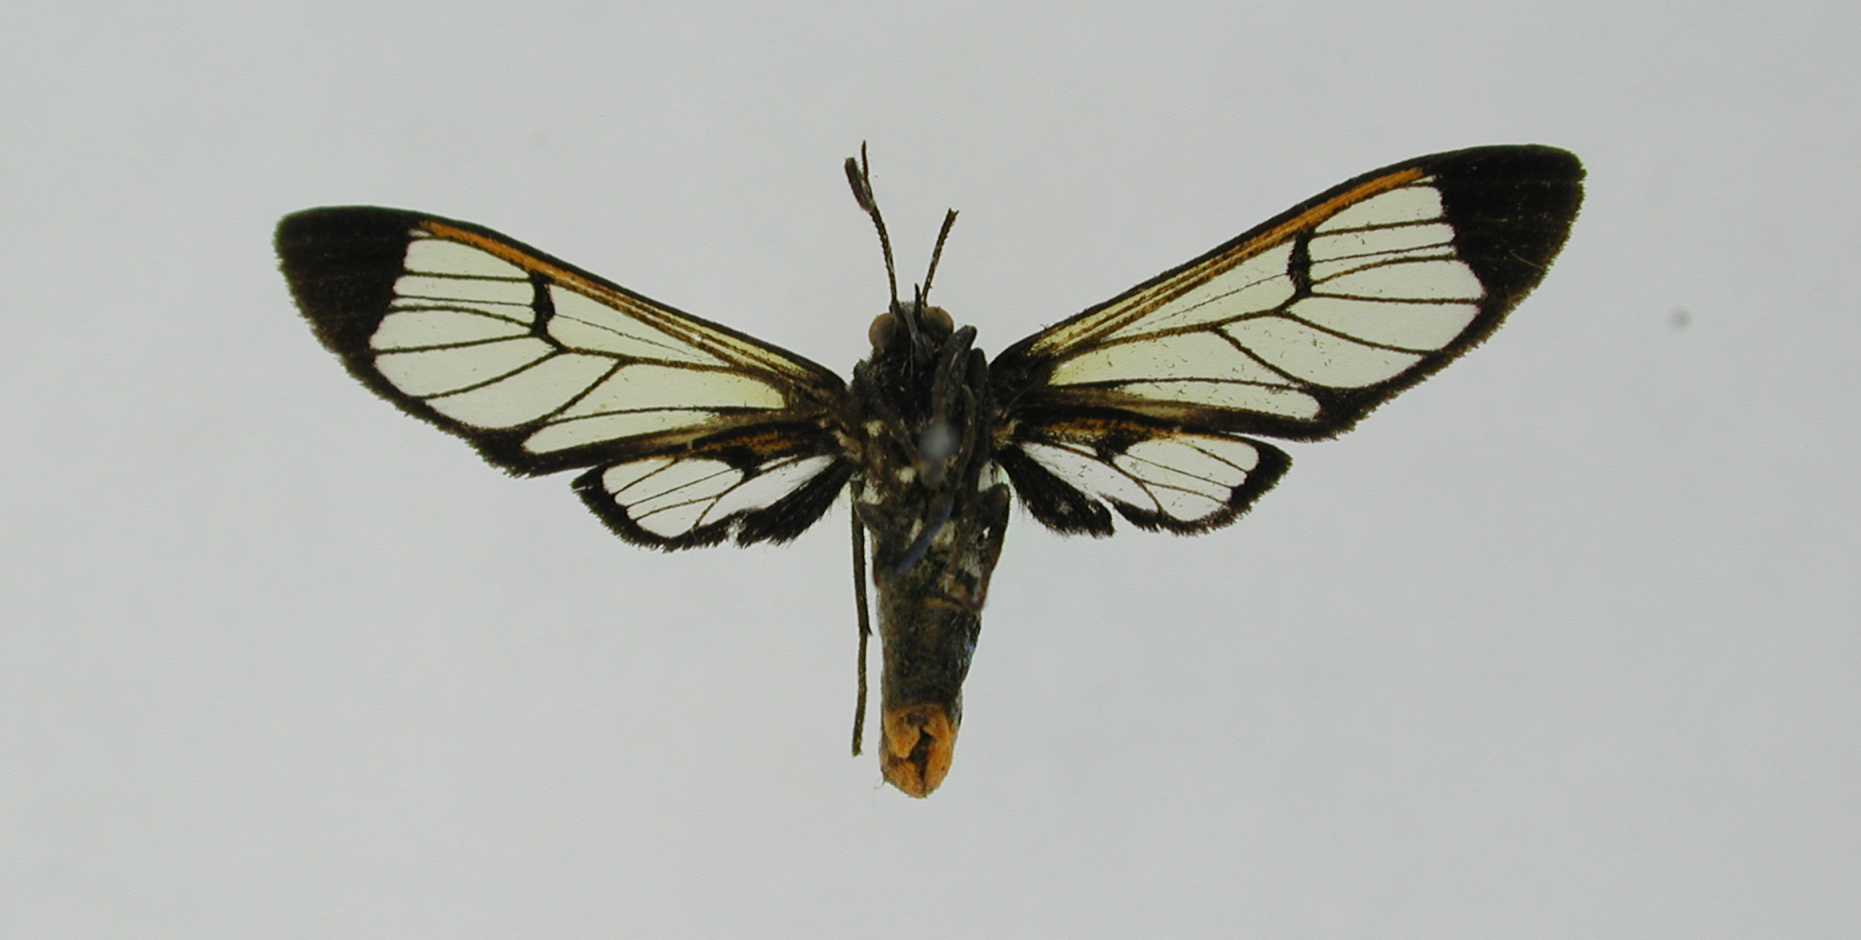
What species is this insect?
Gymnelia cennocha
